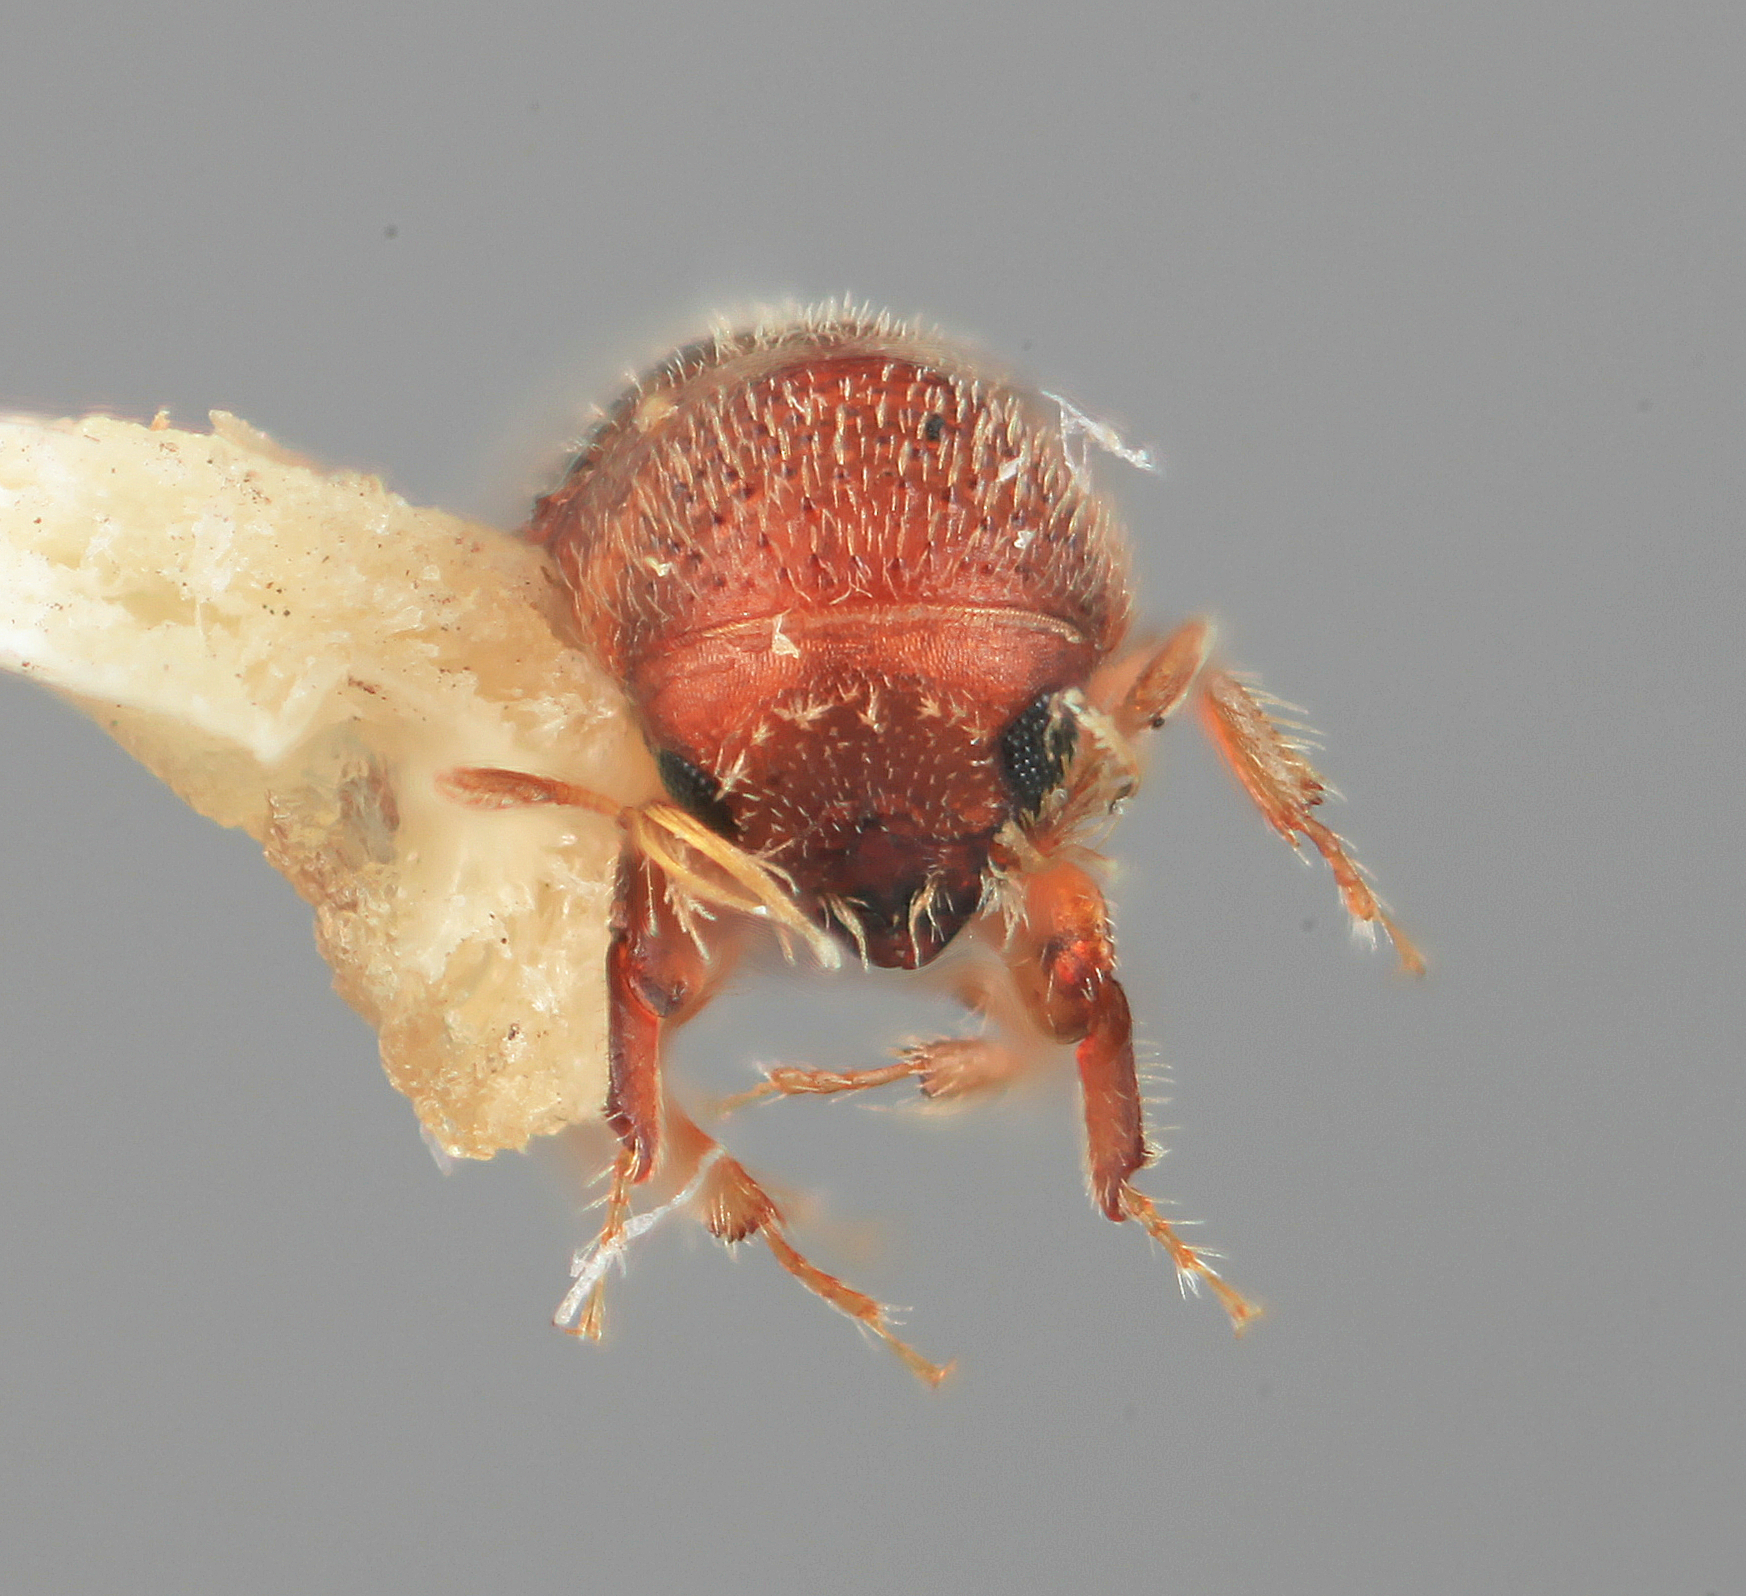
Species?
Micracis torus
